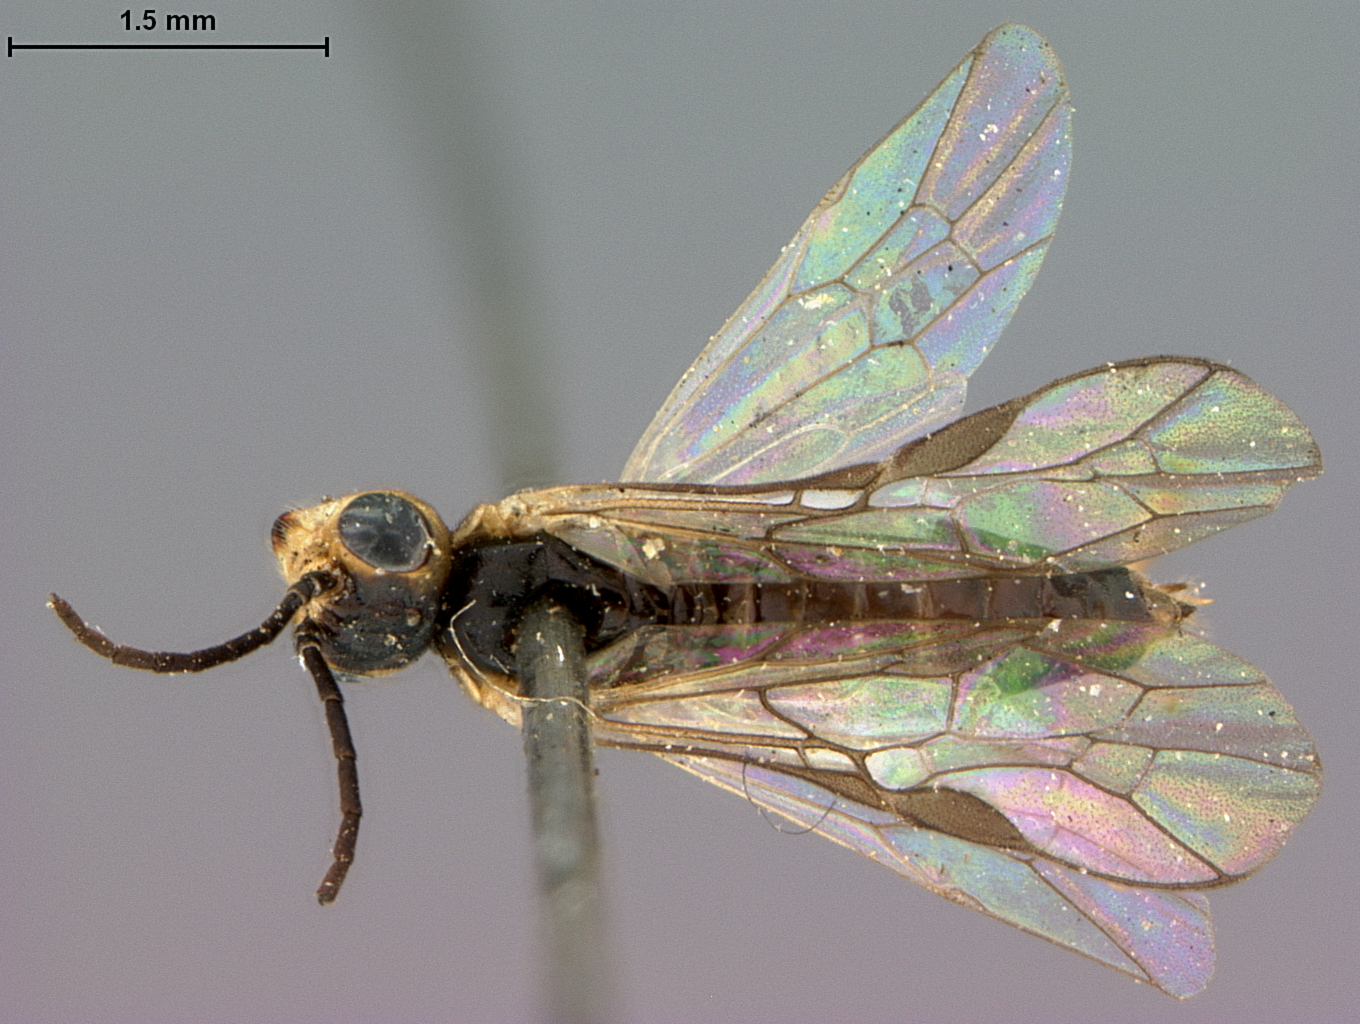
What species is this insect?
Pontania brachycarpae
